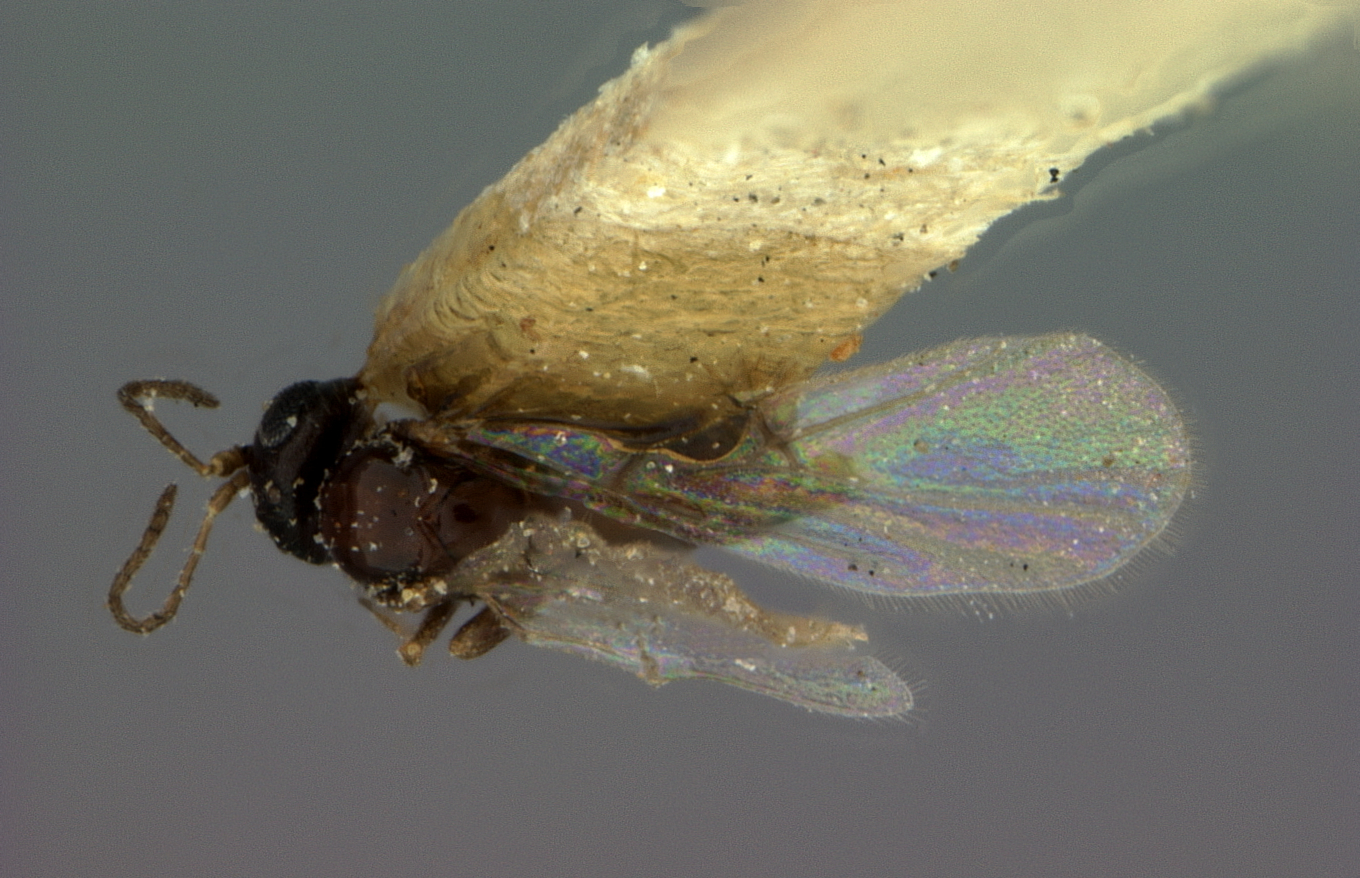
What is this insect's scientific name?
Neuroterus nigrum
